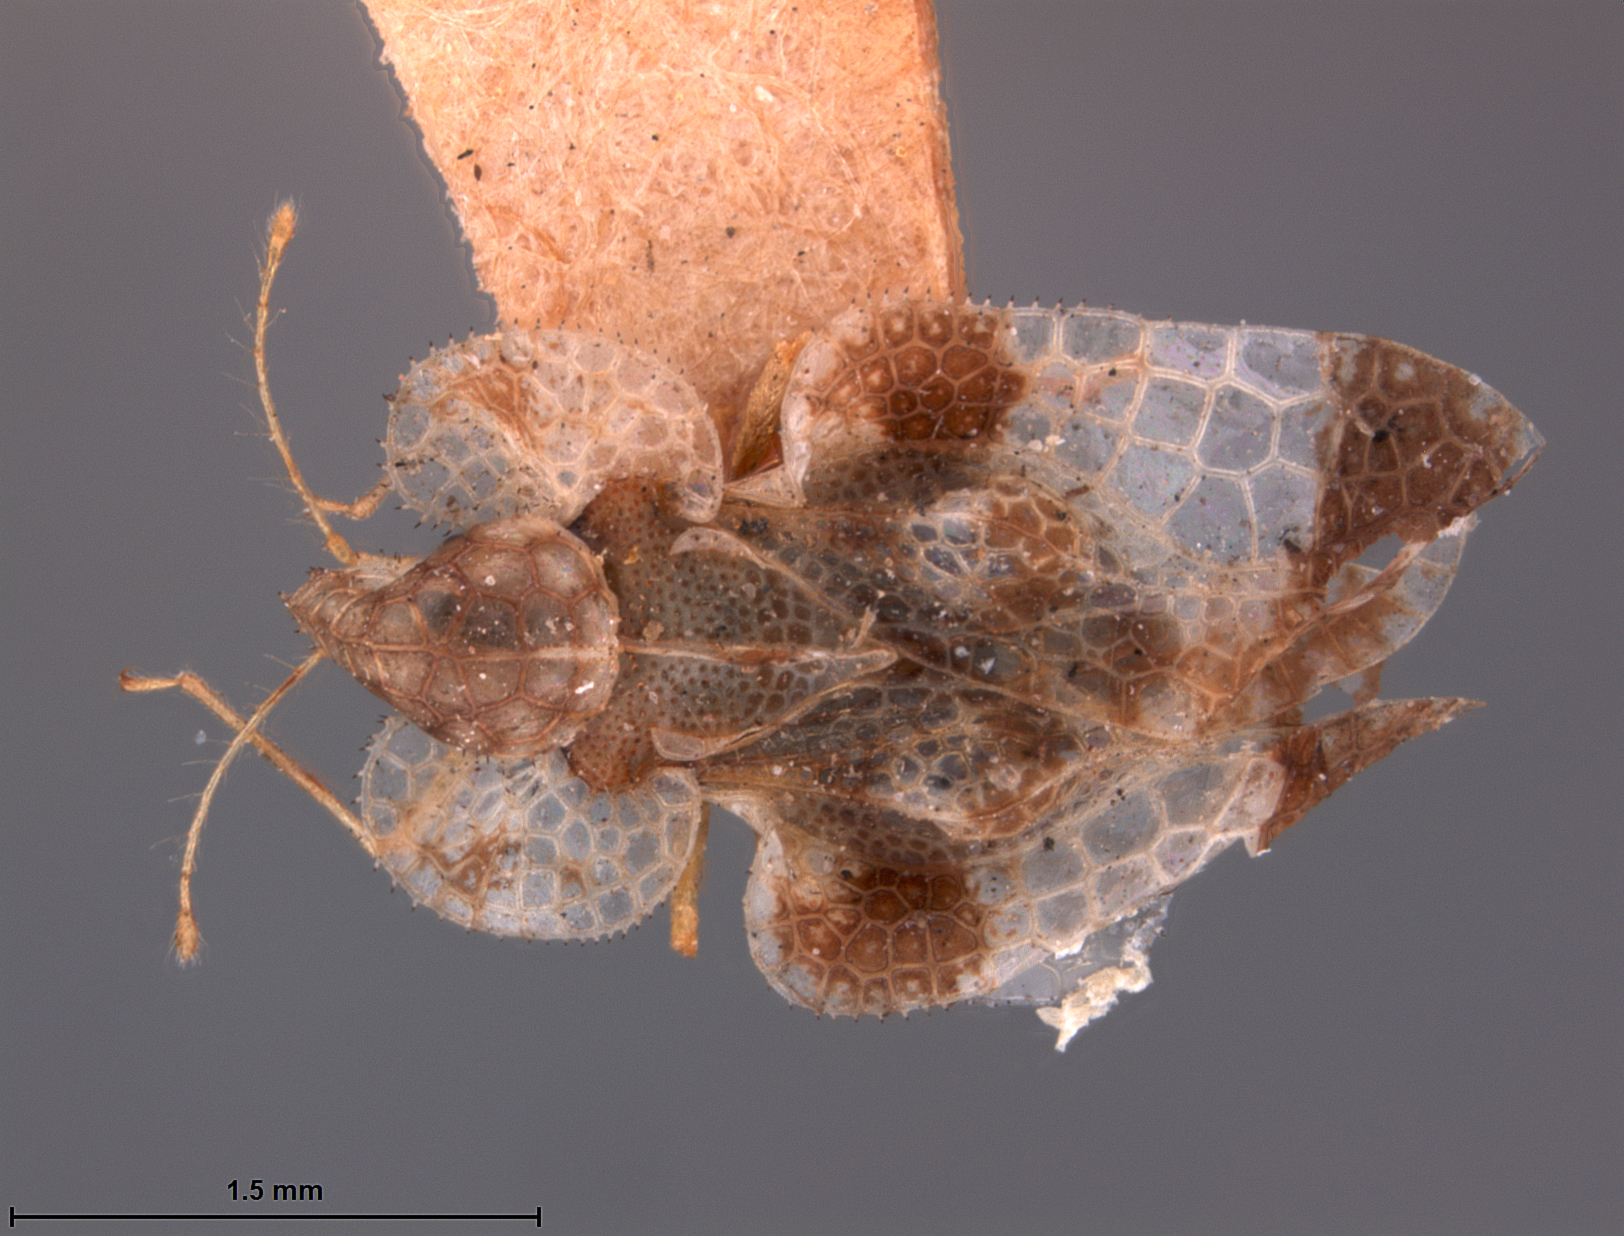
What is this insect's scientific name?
Corythucha padi
